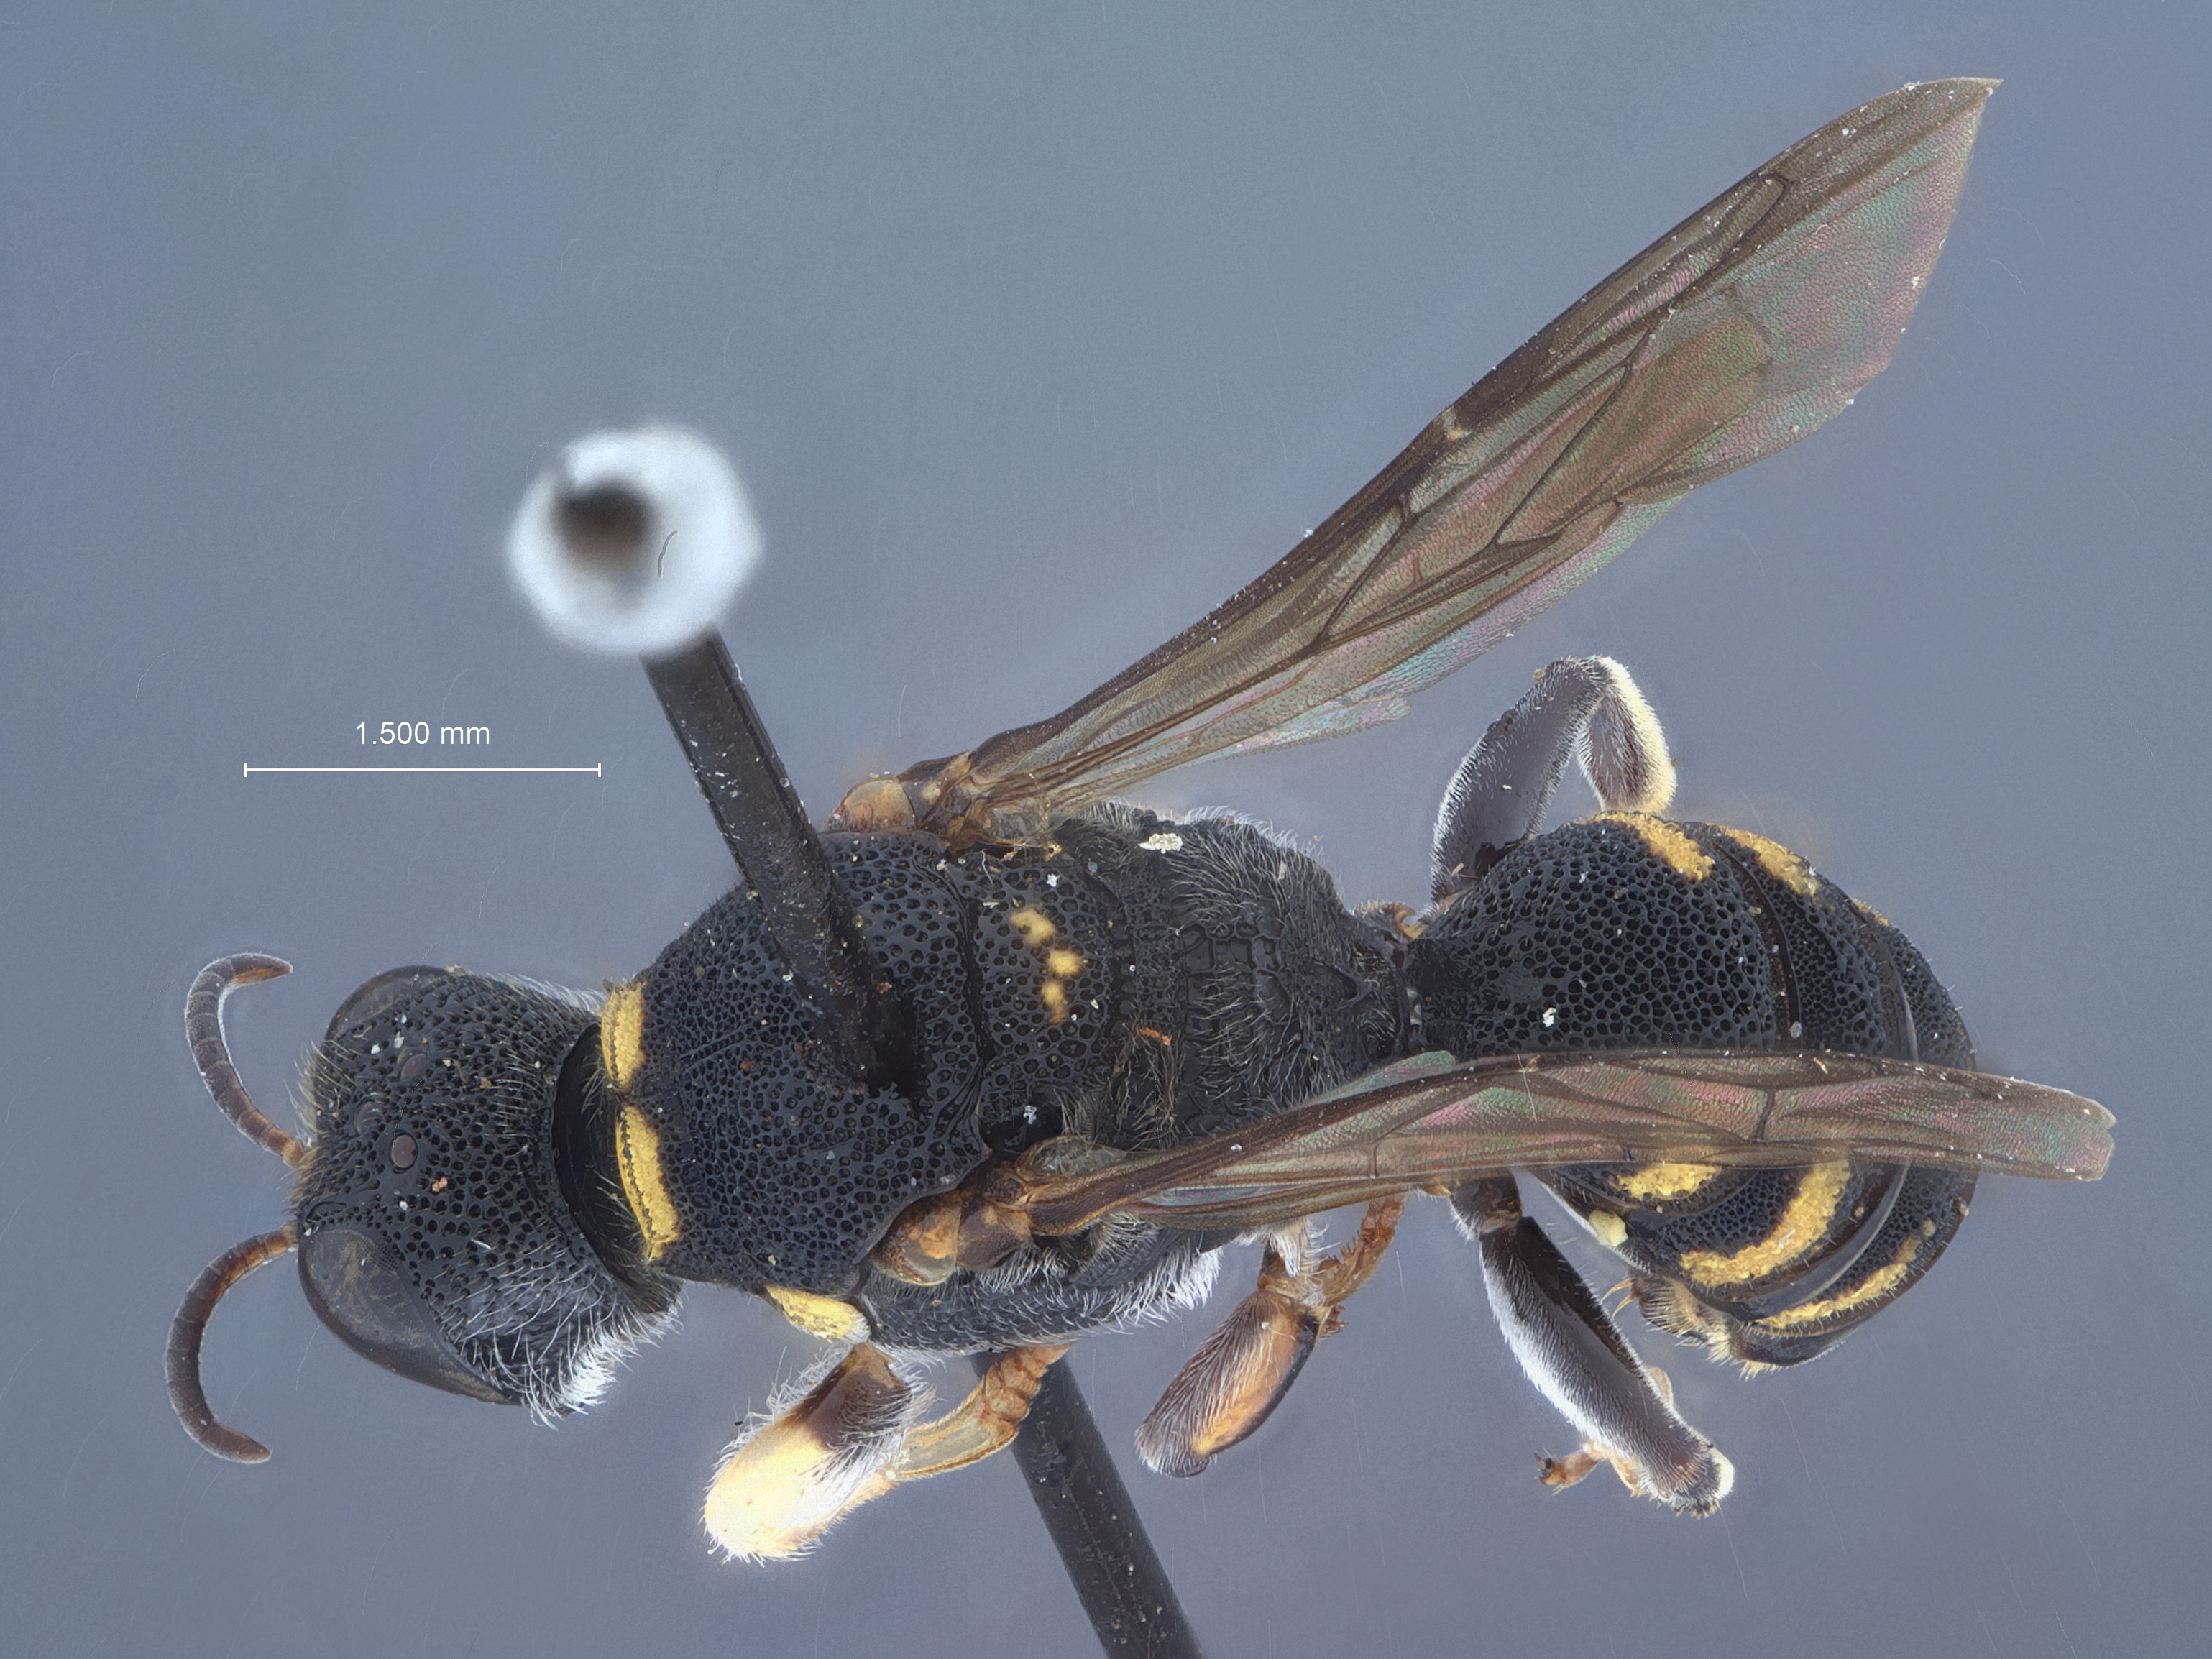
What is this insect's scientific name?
Lestica constricta
